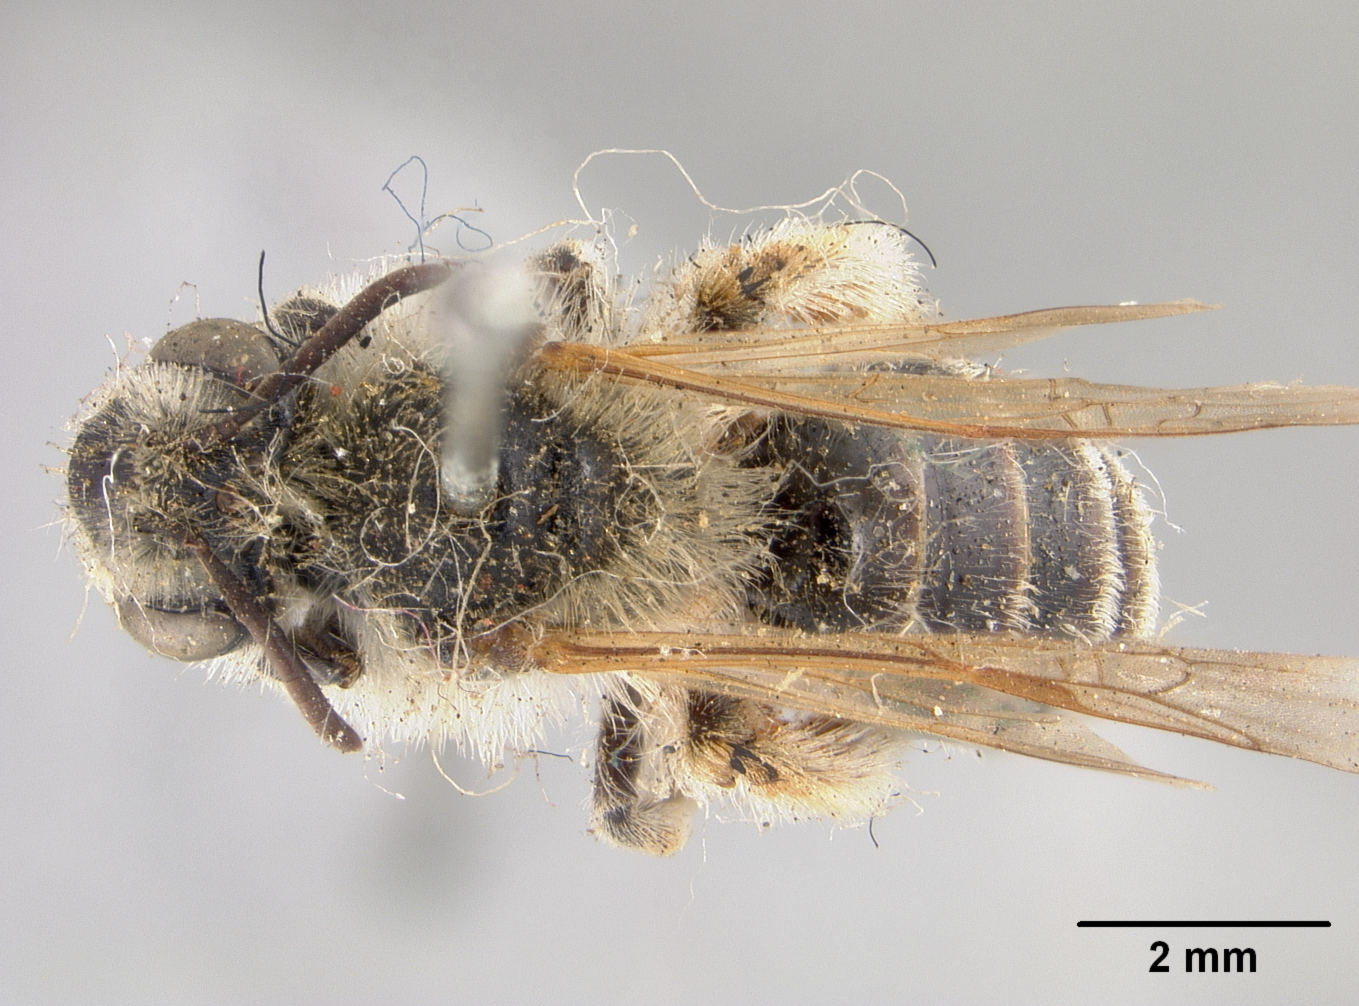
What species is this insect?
Andrena trapezoidina
